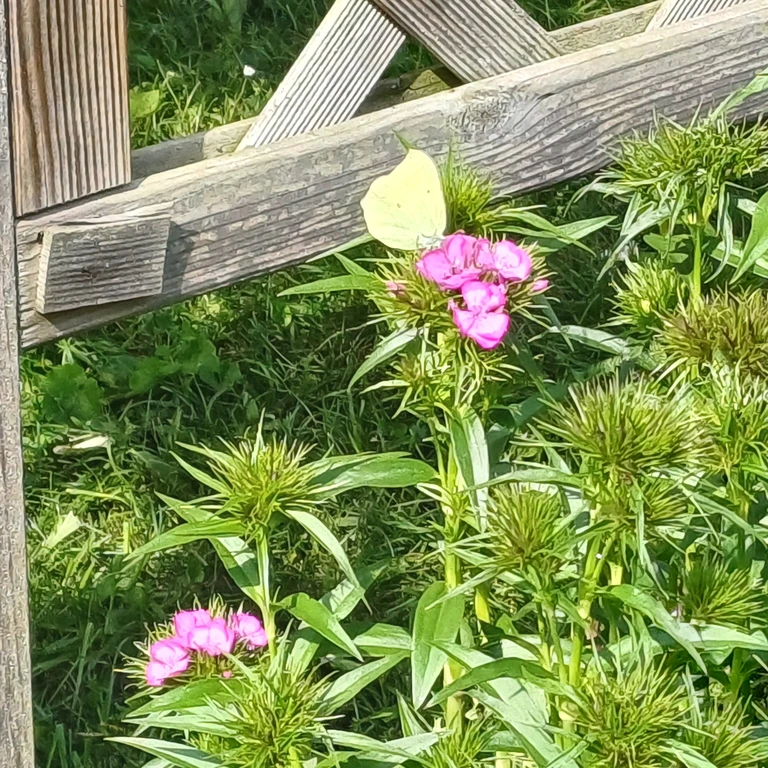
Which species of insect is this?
Gonepteryx rhamni
